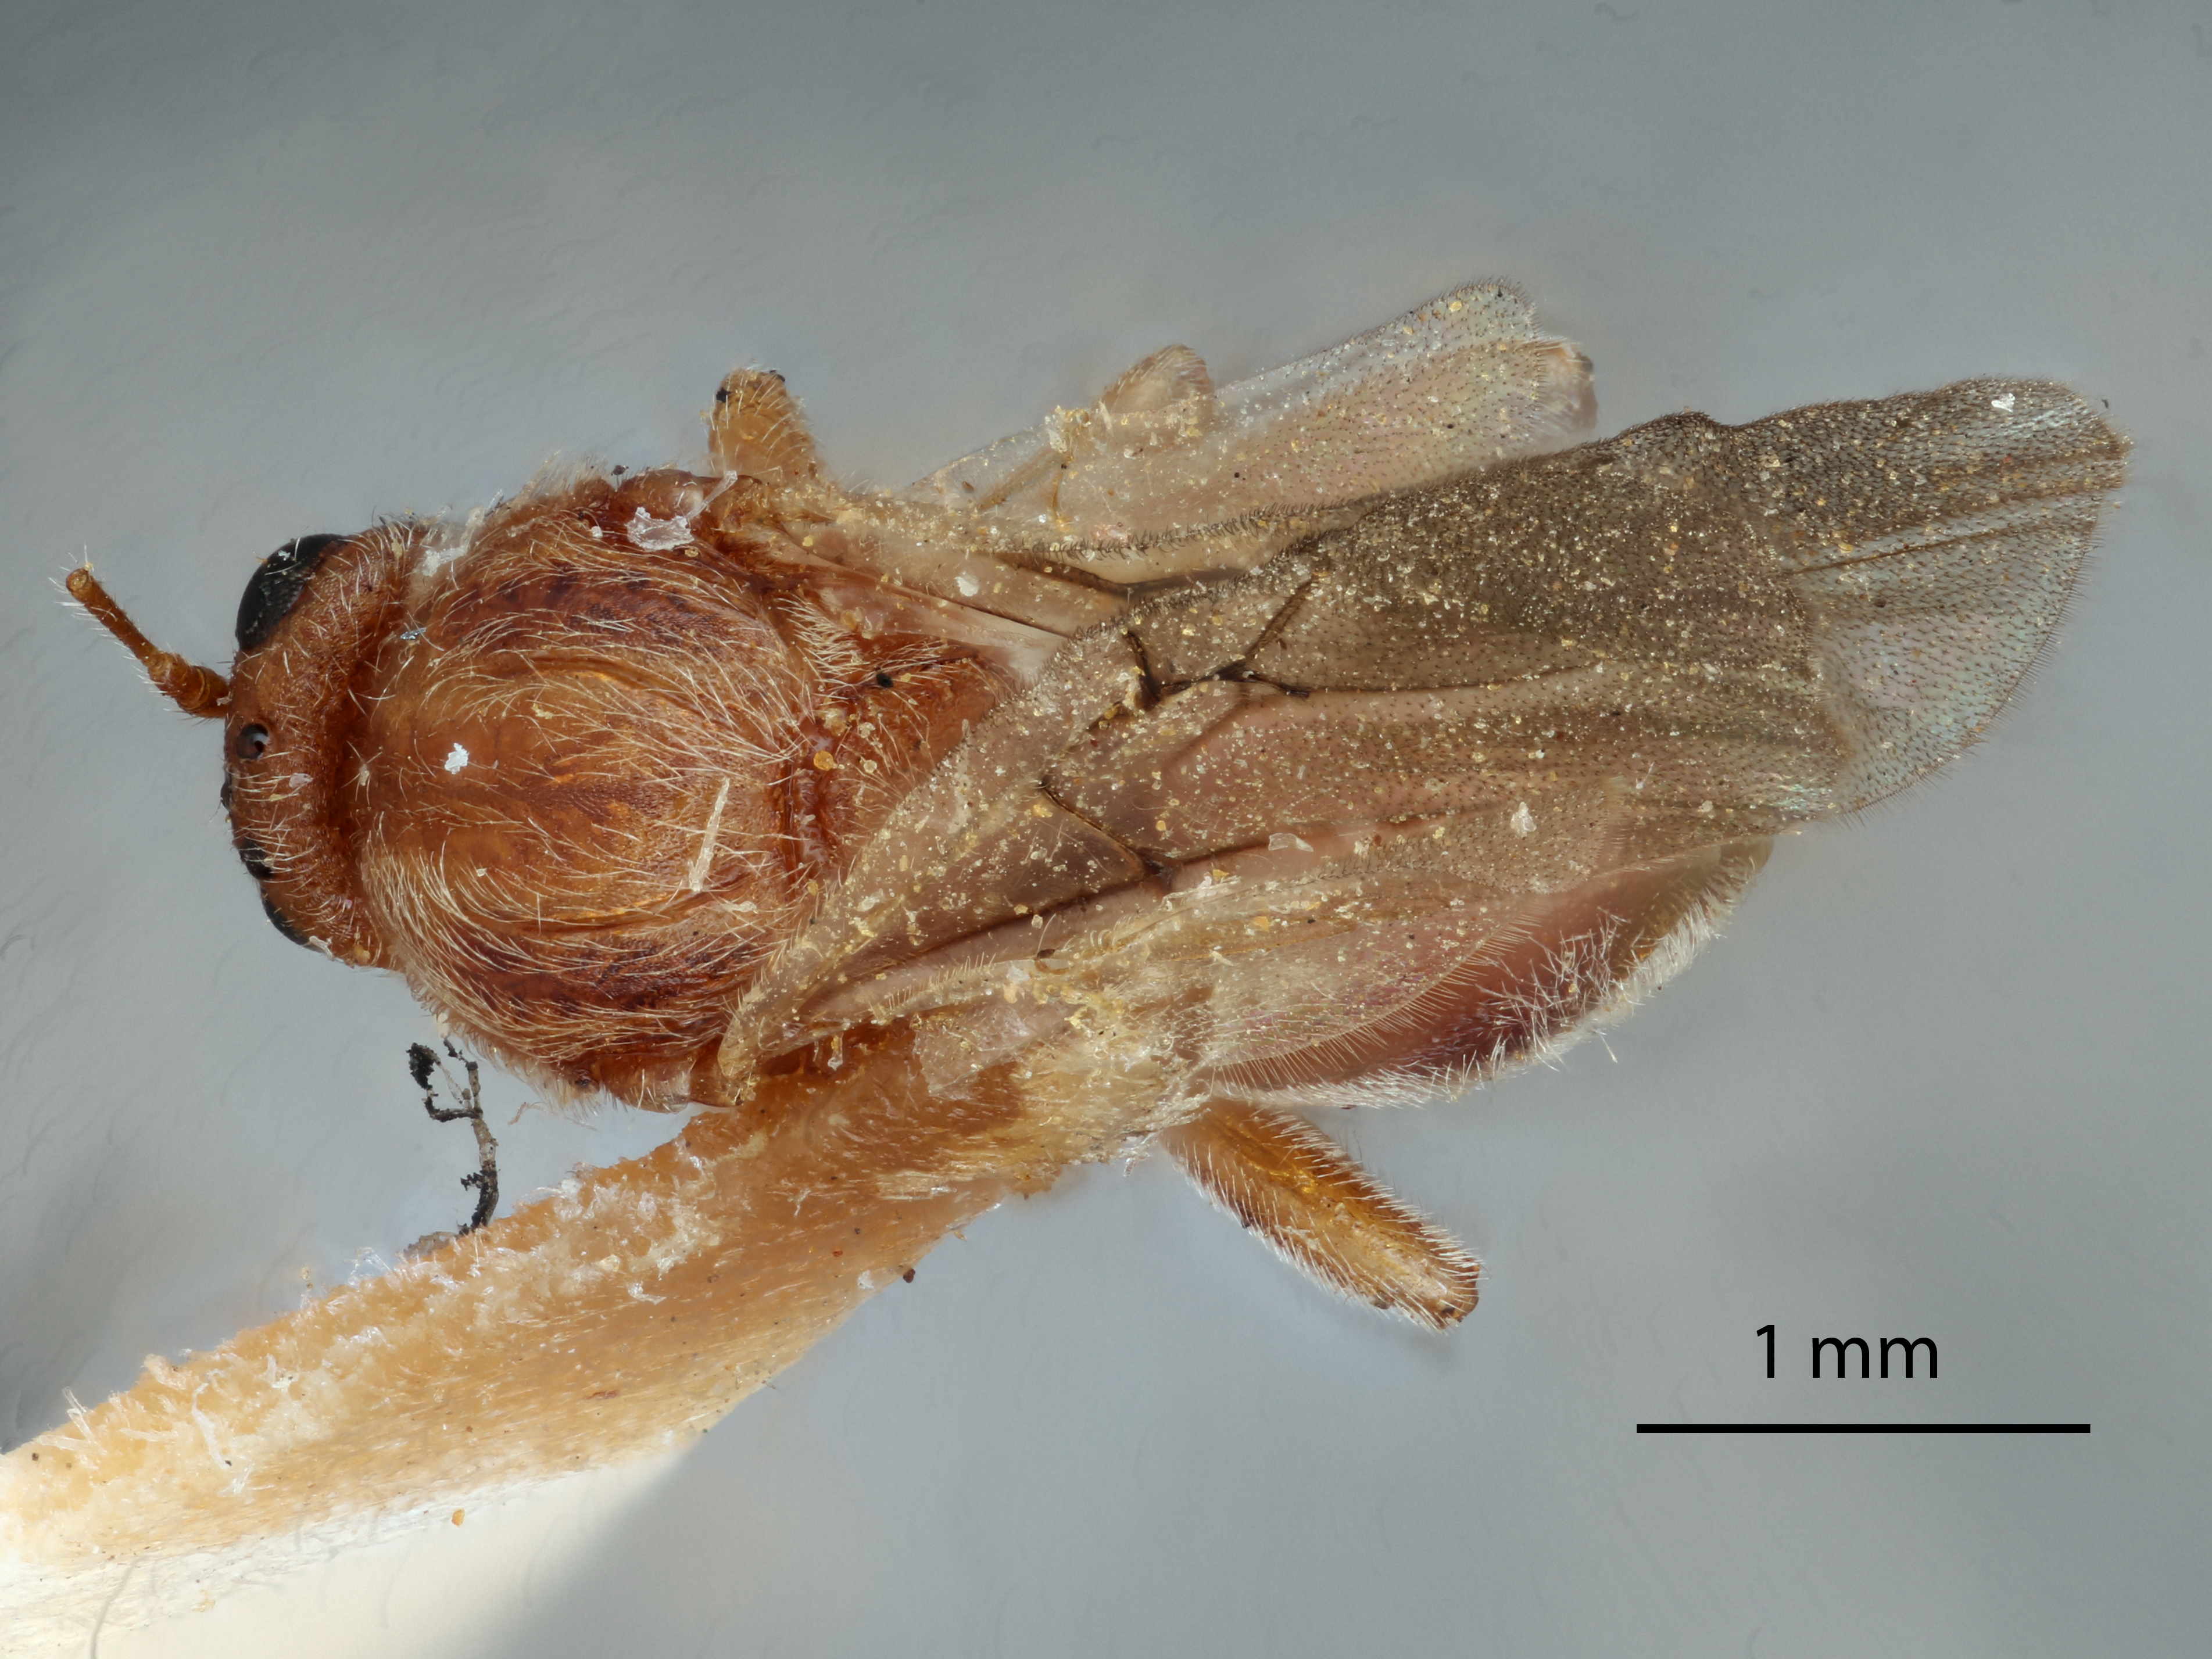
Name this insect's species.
Disholcaspis conalis
